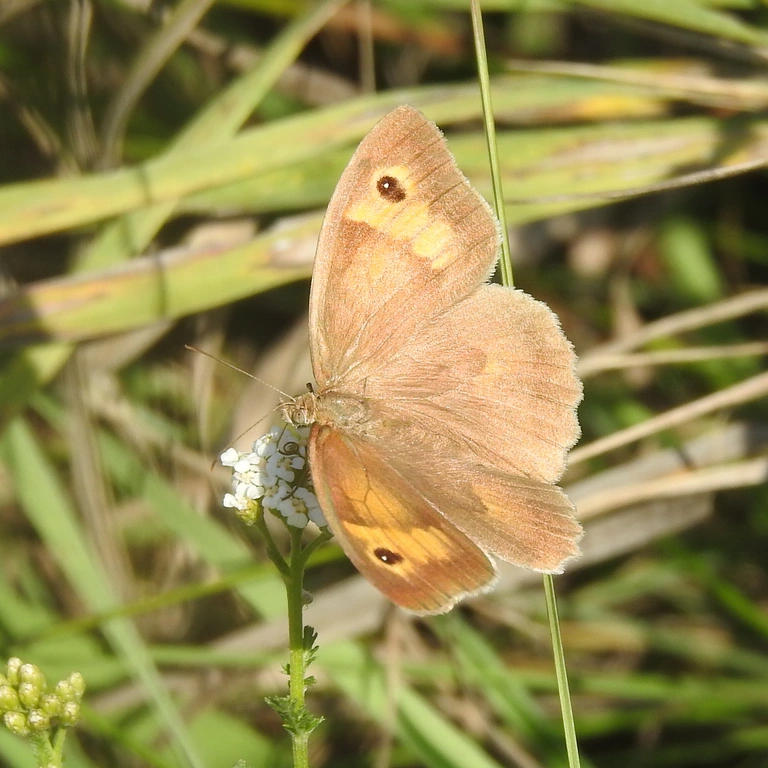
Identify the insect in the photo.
Maniola jurtina
